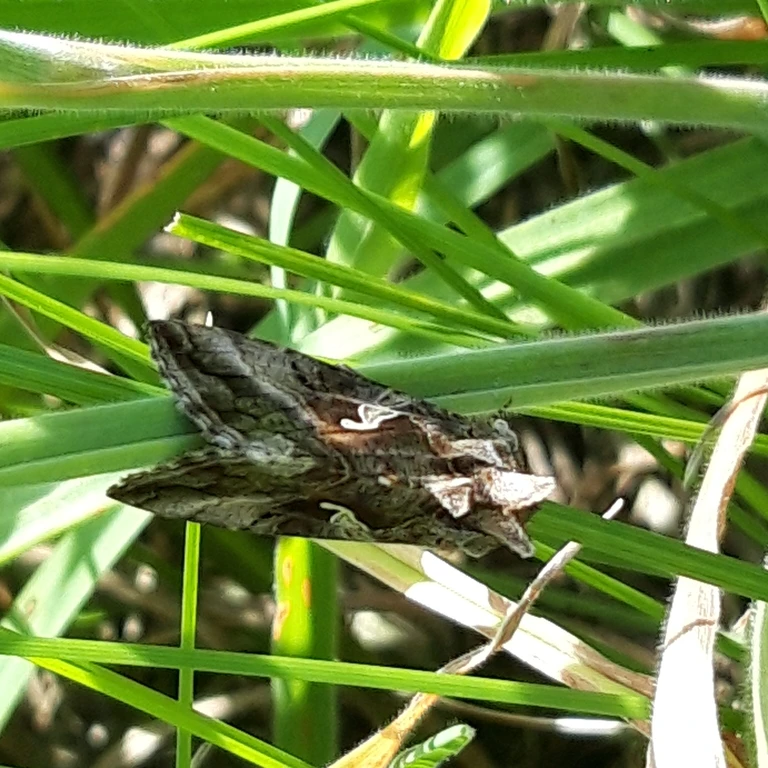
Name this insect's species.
Autographa gamma
